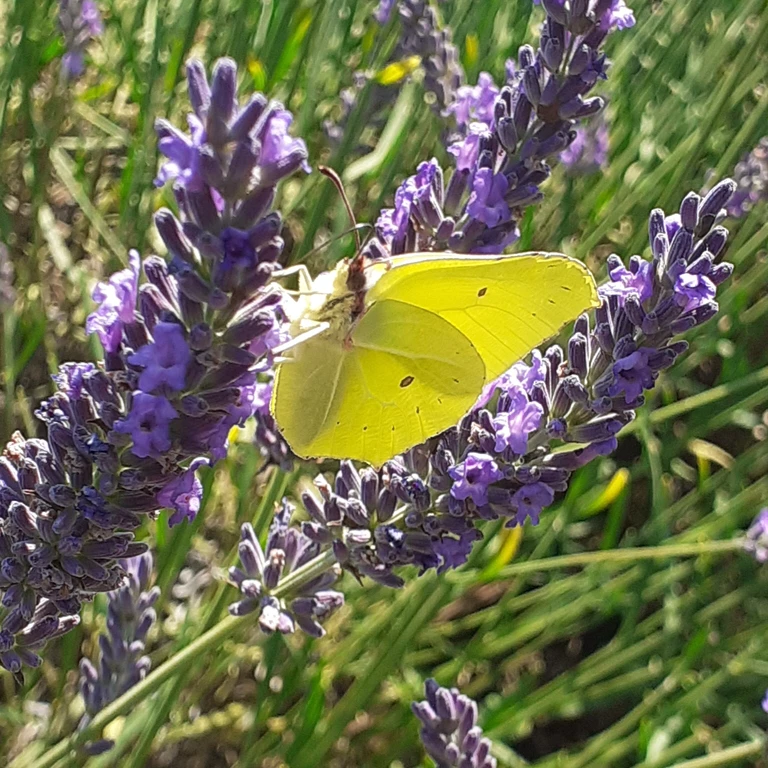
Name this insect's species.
Gonepteryx rhamni
